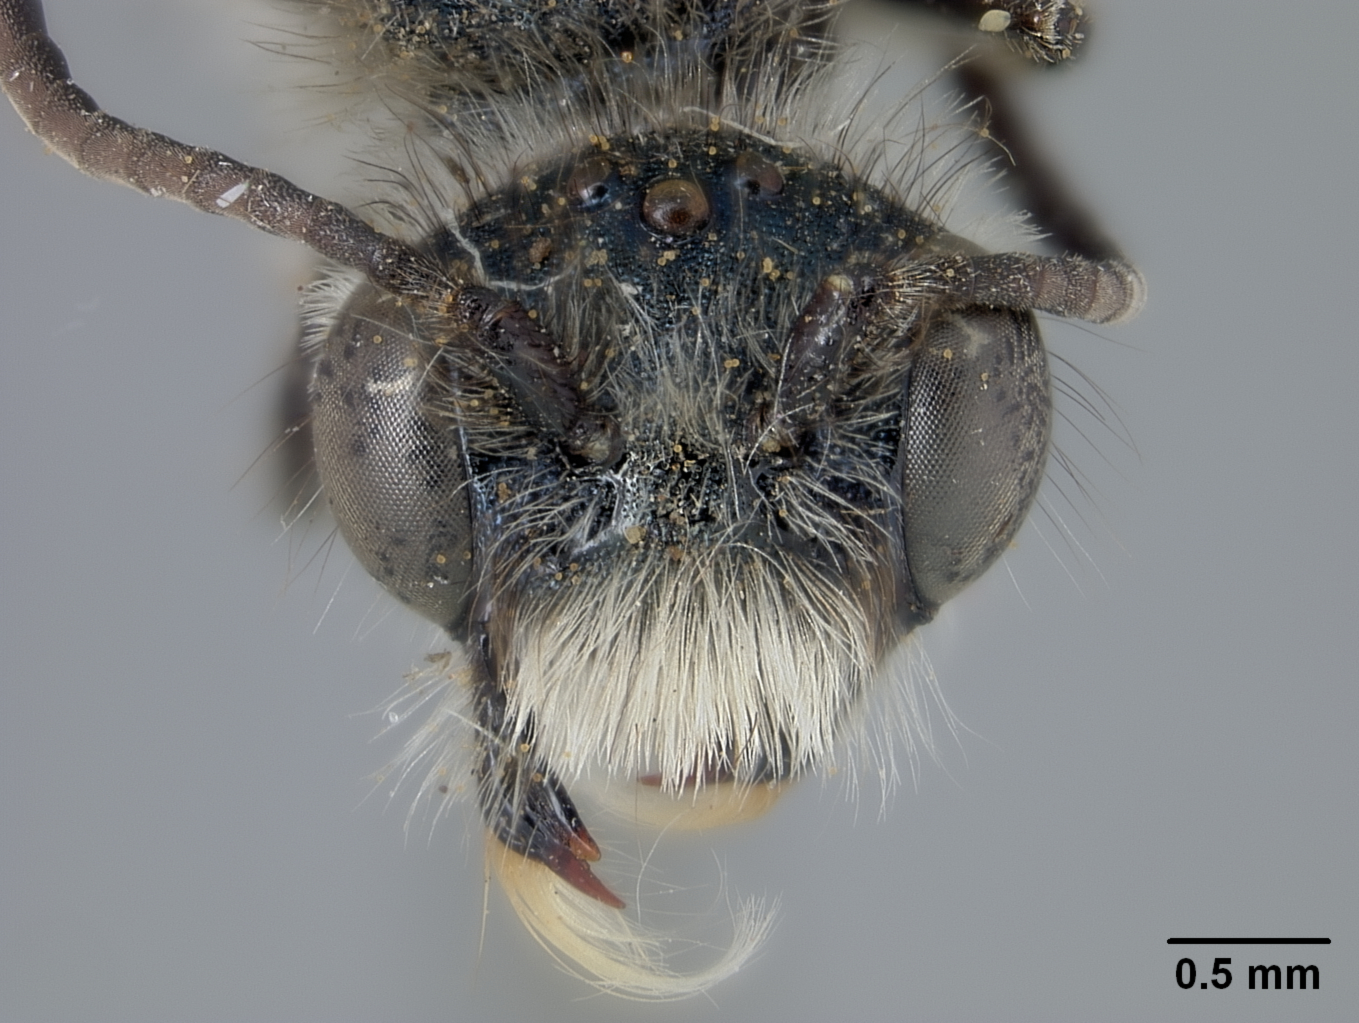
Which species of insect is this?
Halictoides davidsoni
